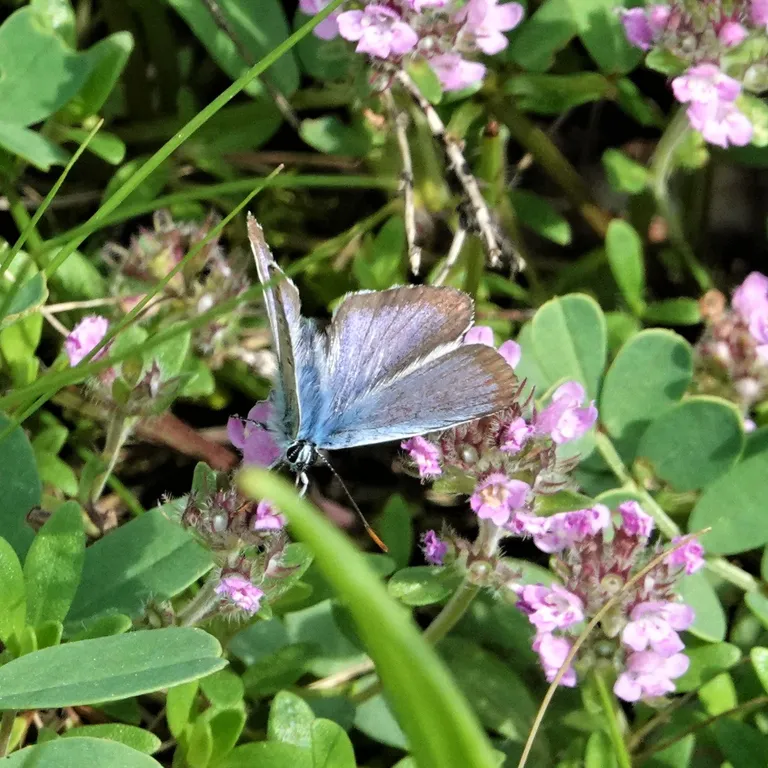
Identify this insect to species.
Plebejus argus
